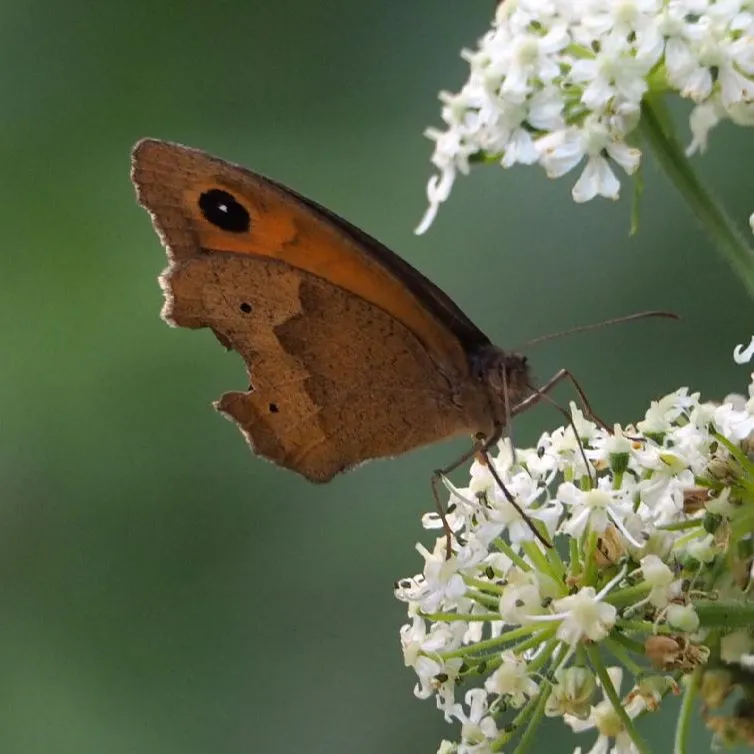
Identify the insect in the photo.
Maniola jurtina
